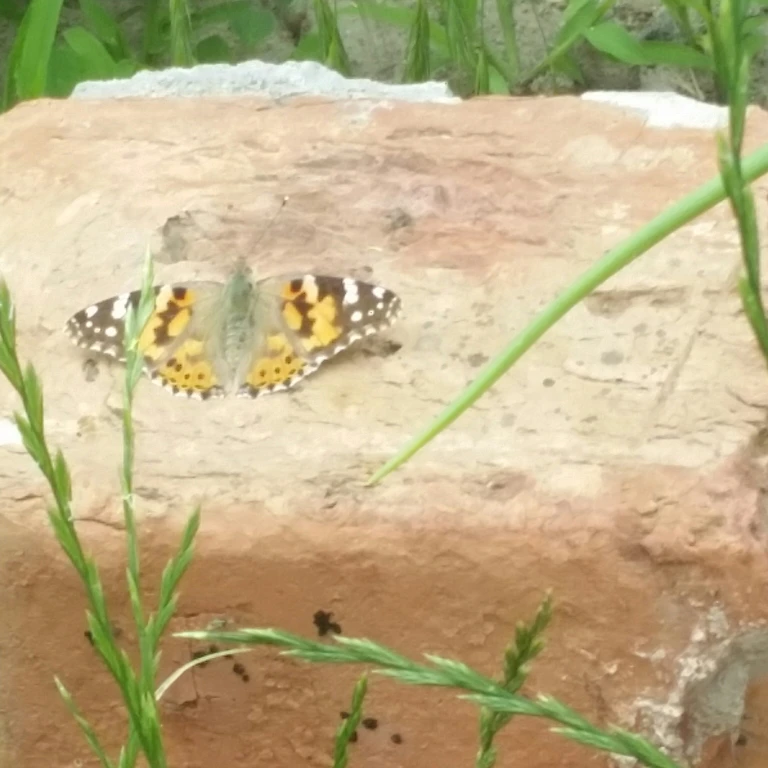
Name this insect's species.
Vanessa cardui
